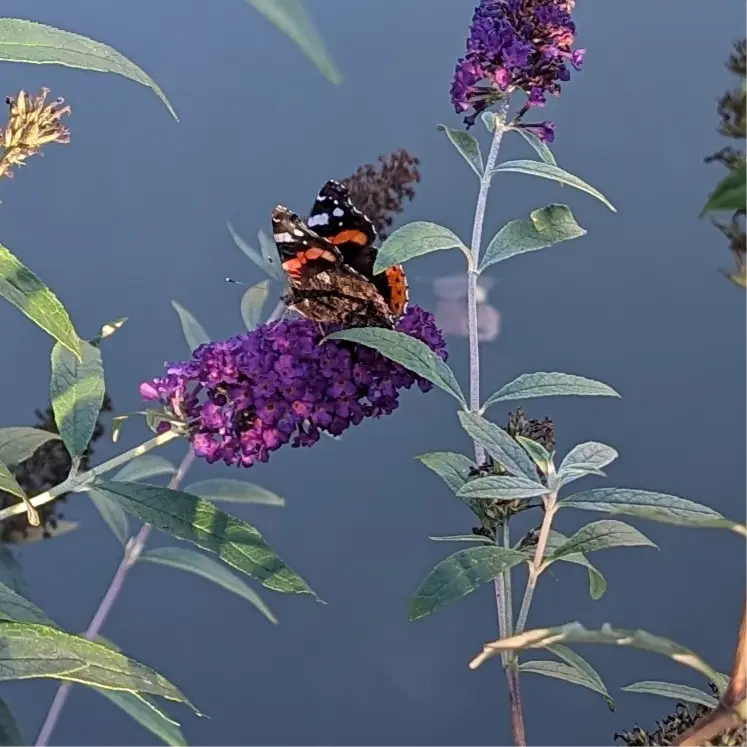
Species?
Vanessa atalanta
